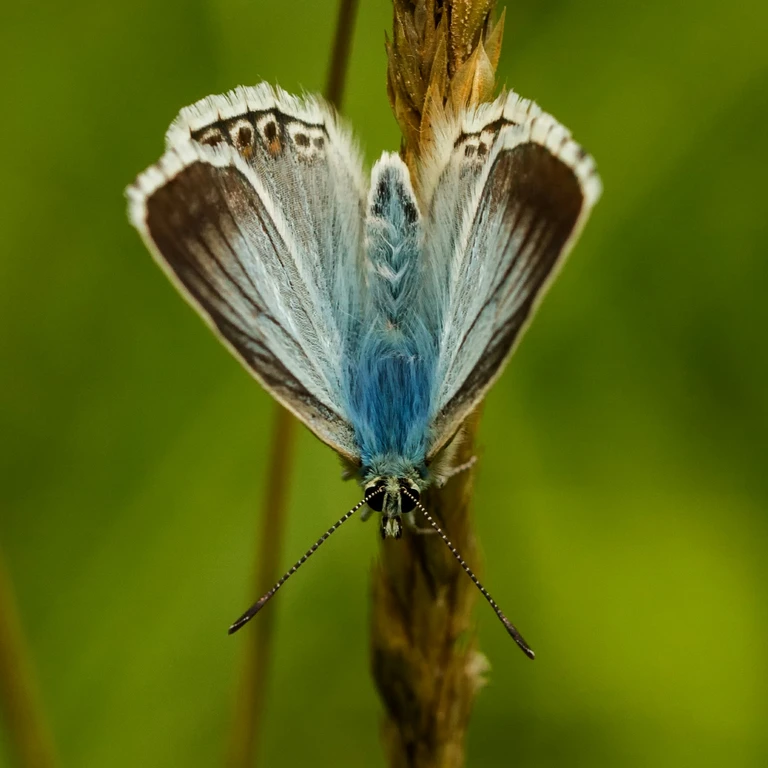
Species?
Lysandra coridon
